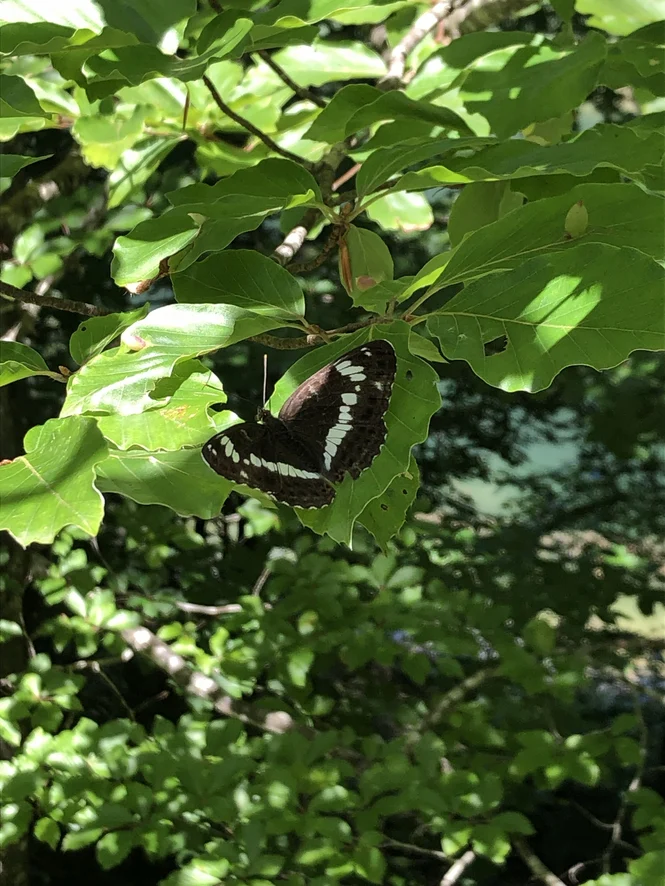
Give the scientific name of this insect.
Limenitis camilla (also Ladoga camilla)
